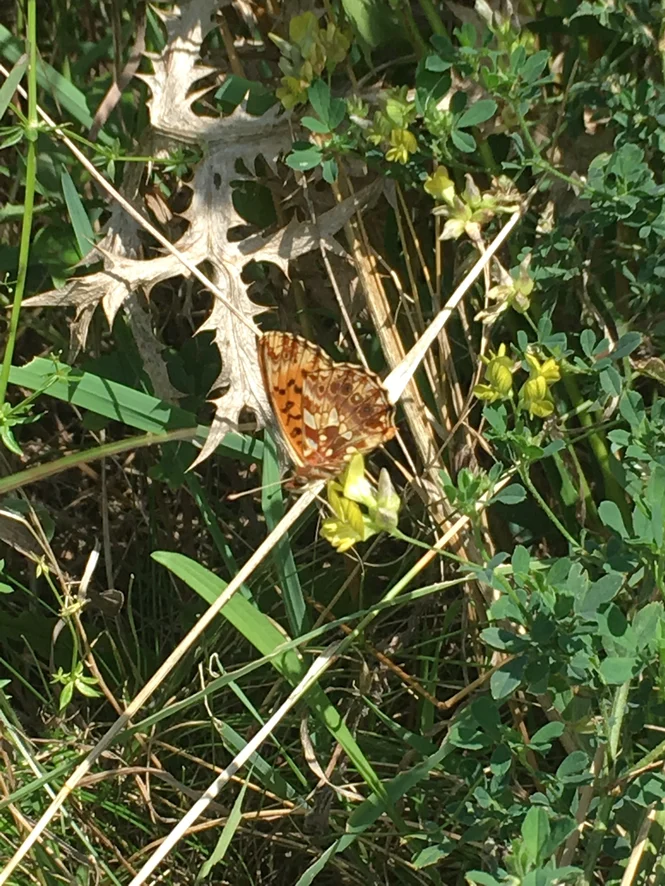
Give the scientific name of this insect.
Boloria dia
